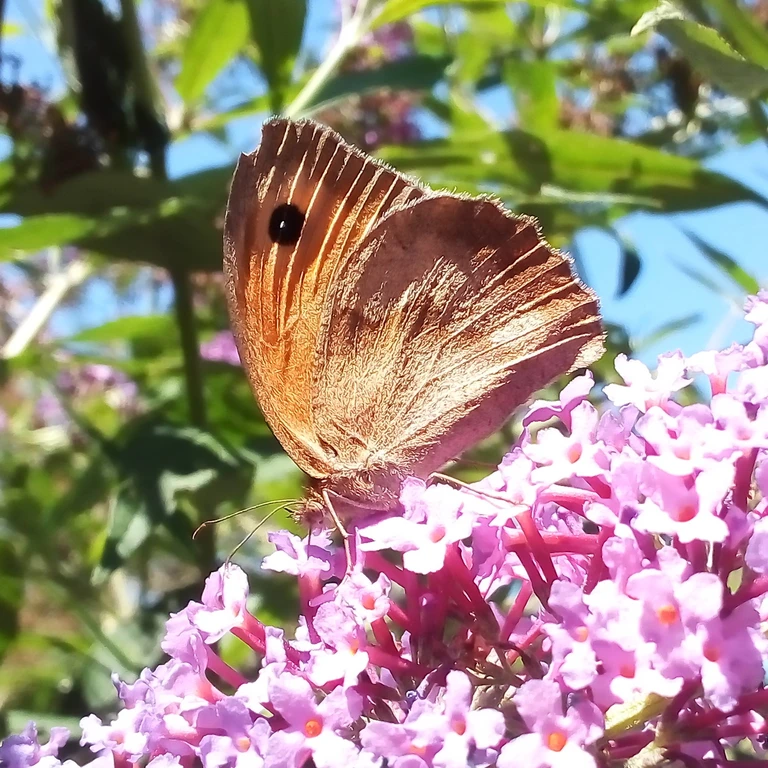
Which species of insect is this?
Maniola jurtina
